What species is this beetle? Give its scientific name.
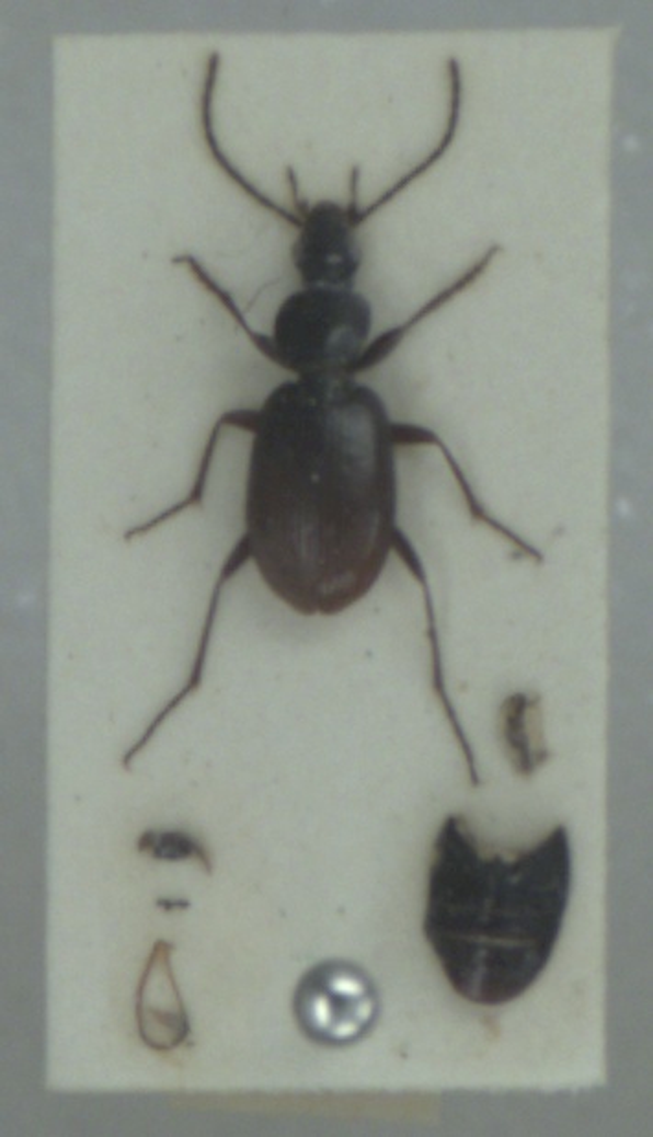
Agonum fuliginosum
